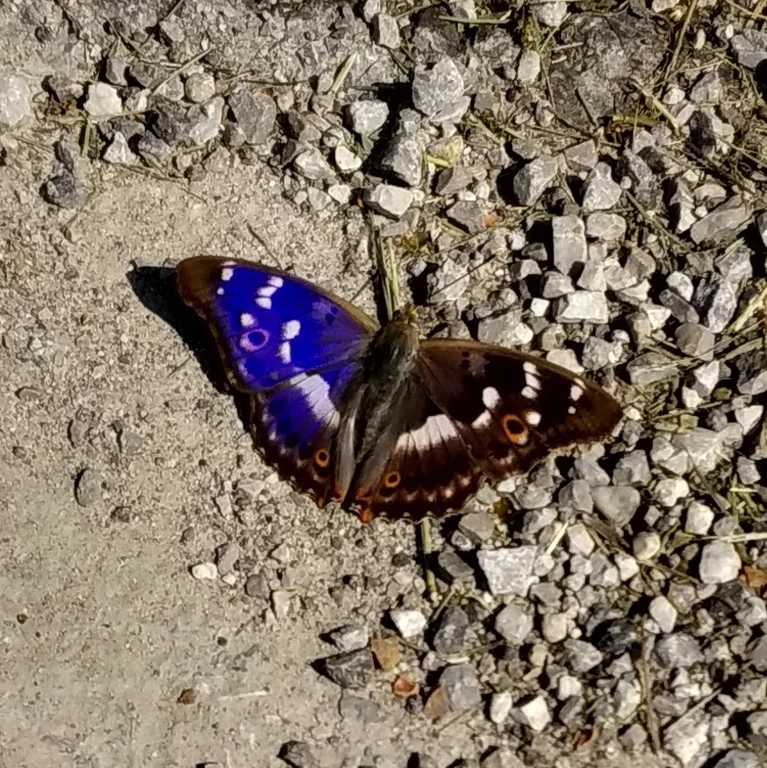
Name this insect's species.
Apatura ilia
